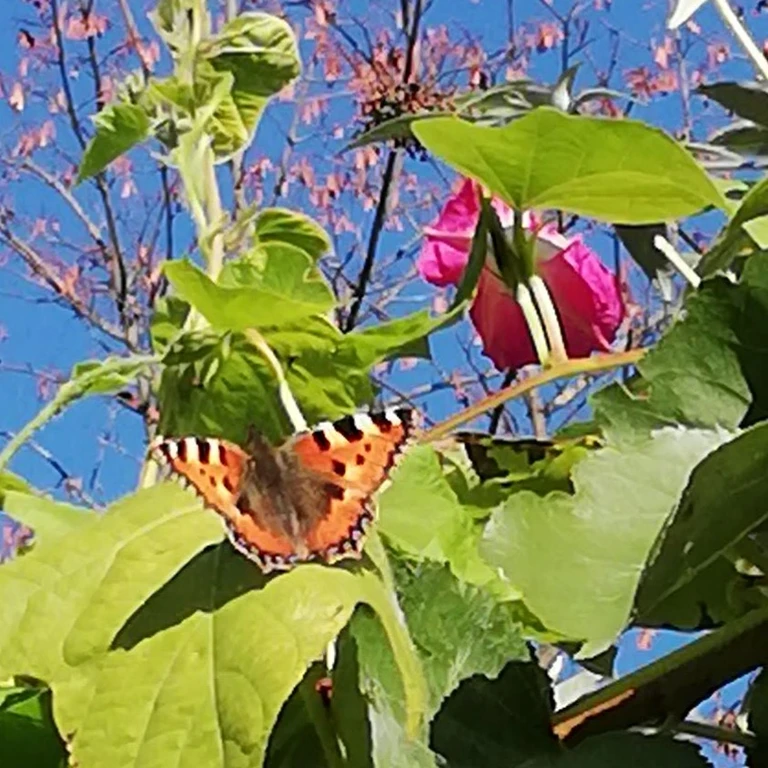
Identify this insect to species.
Aglais urticae
